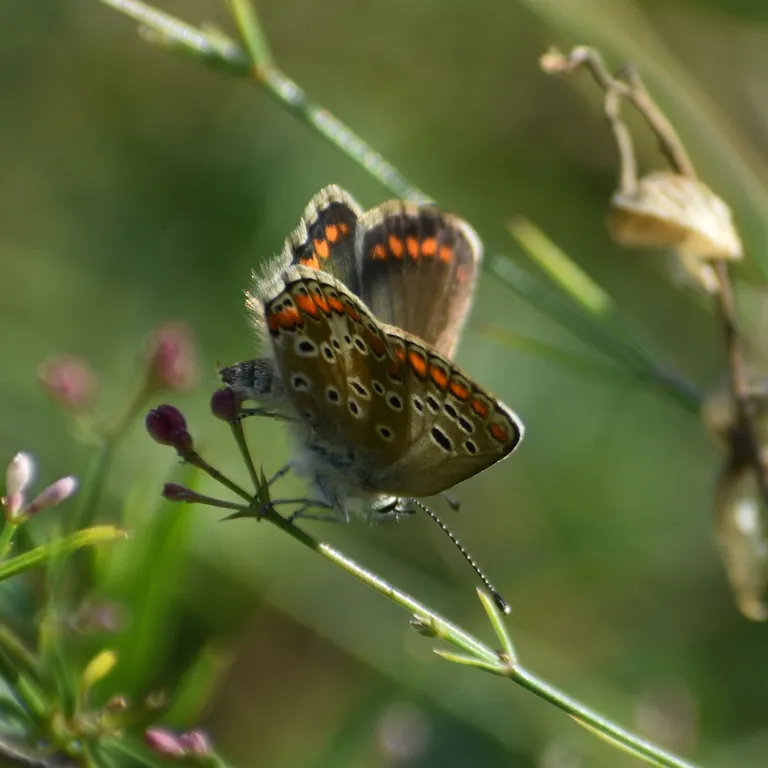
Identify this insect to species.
Aricia agestis/artaxerxes
